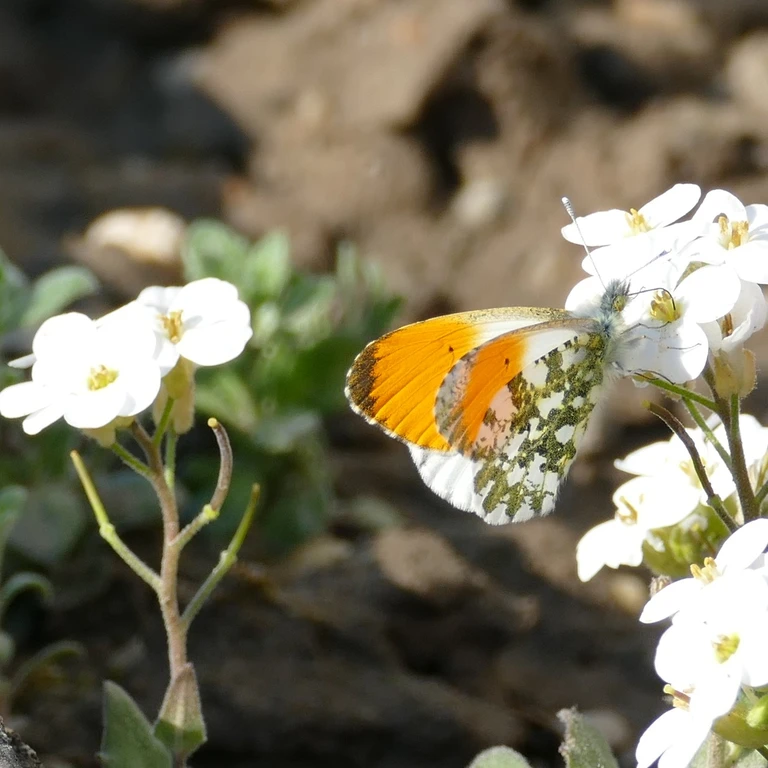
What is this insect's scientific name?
Anthocharis cardamines
